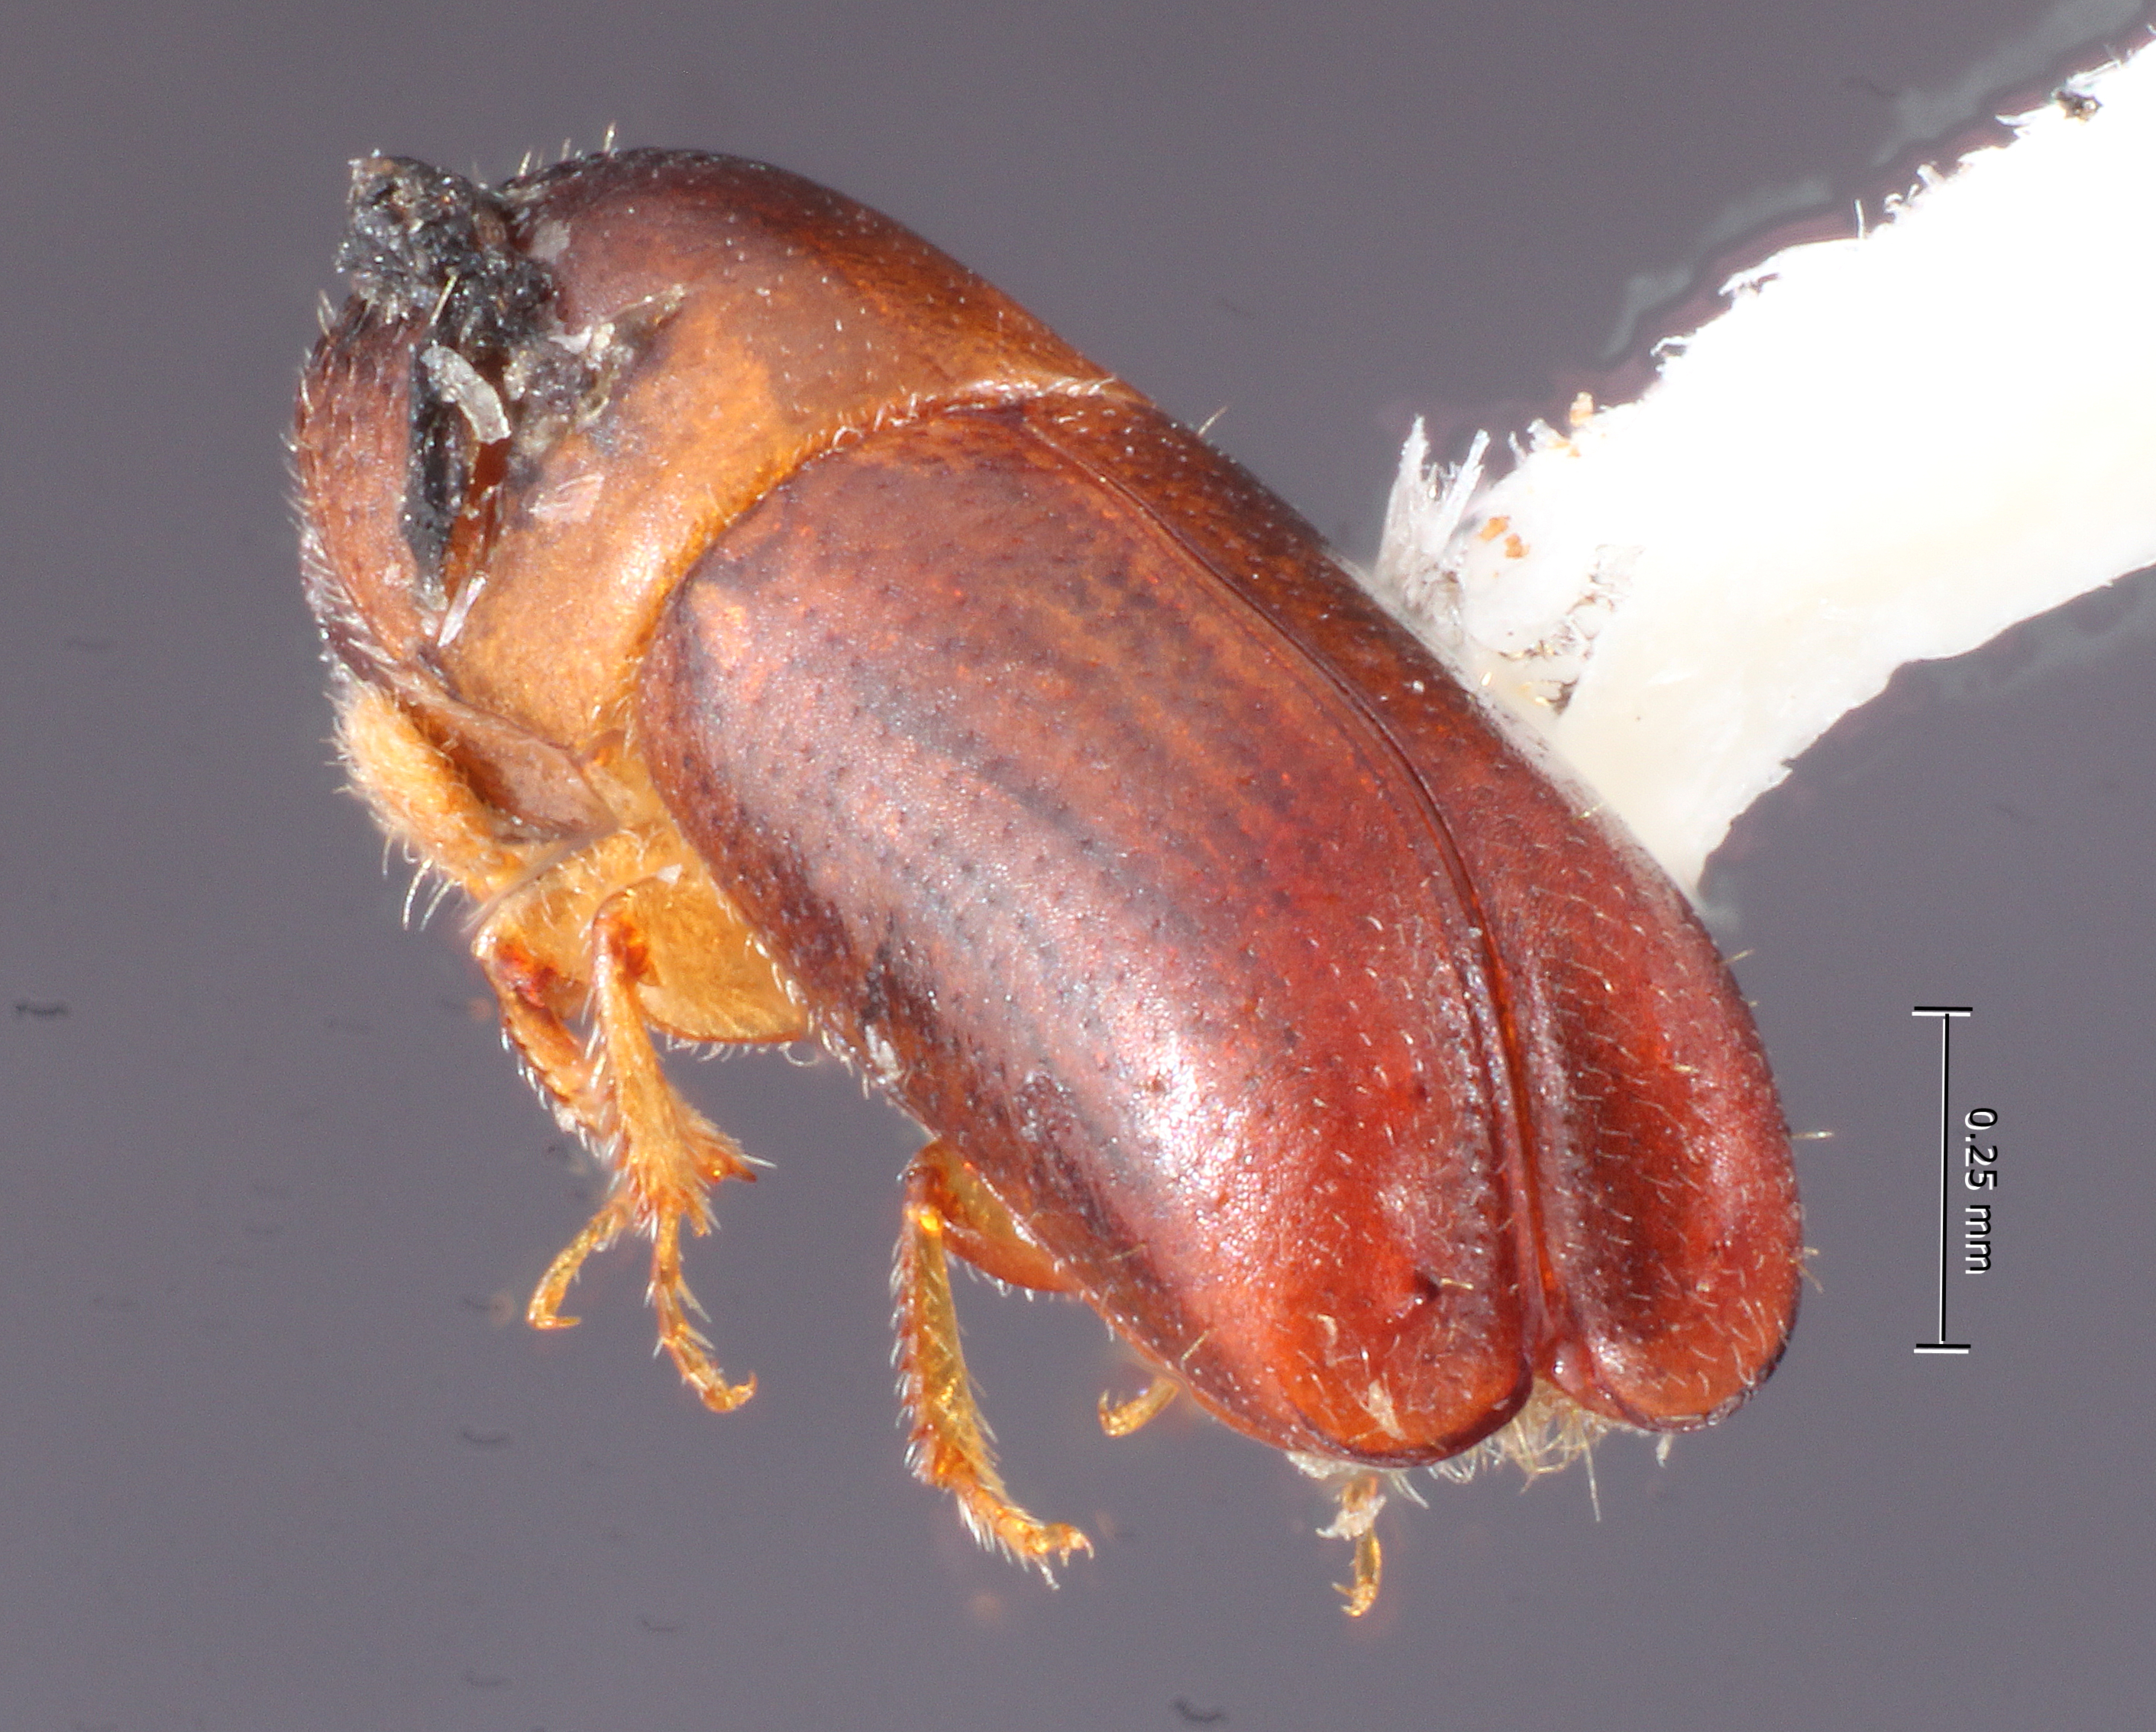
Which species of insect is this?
Monarthrum minutum
